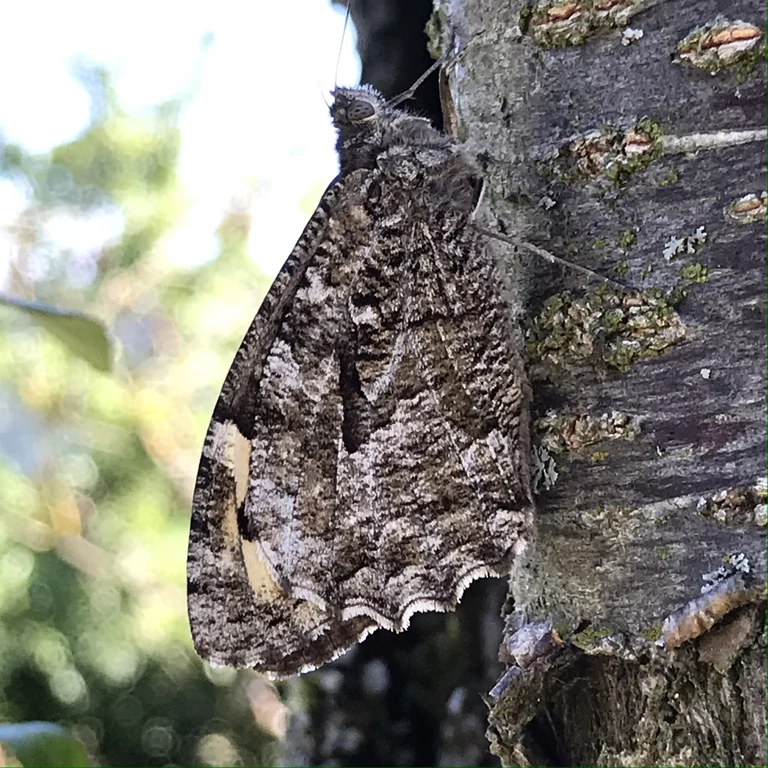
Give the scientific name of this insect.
Hipparchia semele
